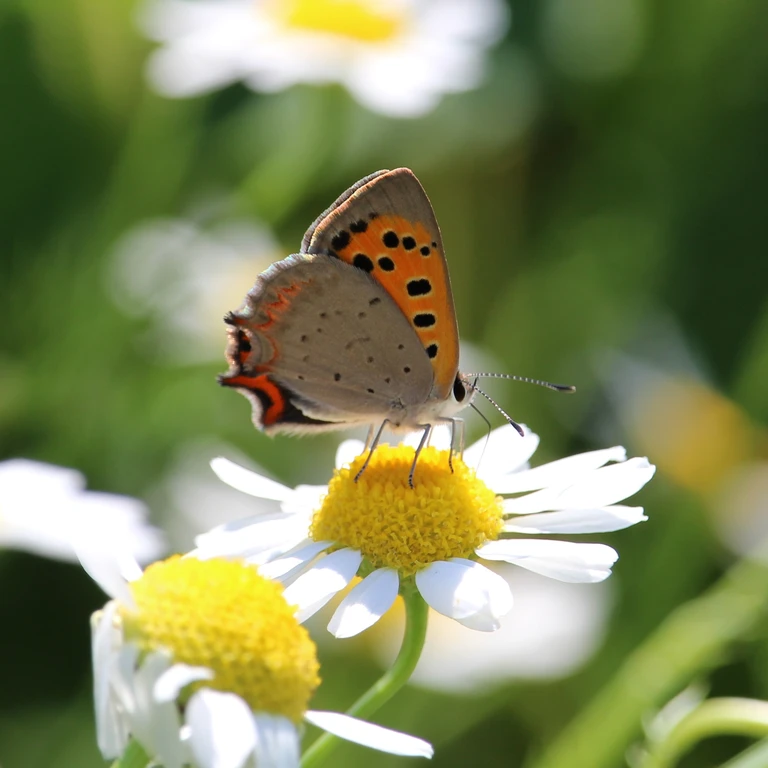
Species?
Lycaena phlaeas
